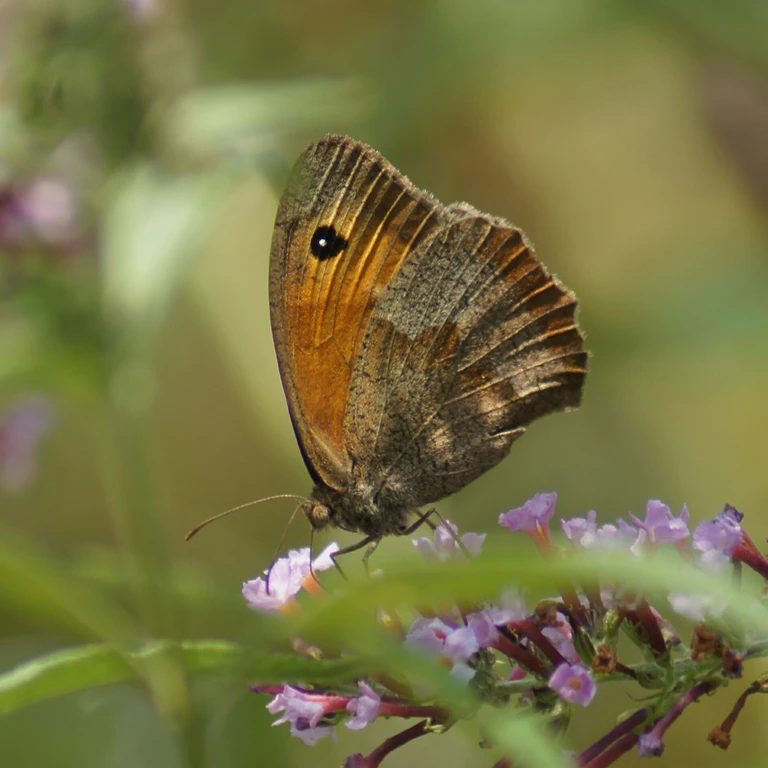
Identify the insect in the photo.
Maniola jurtina
